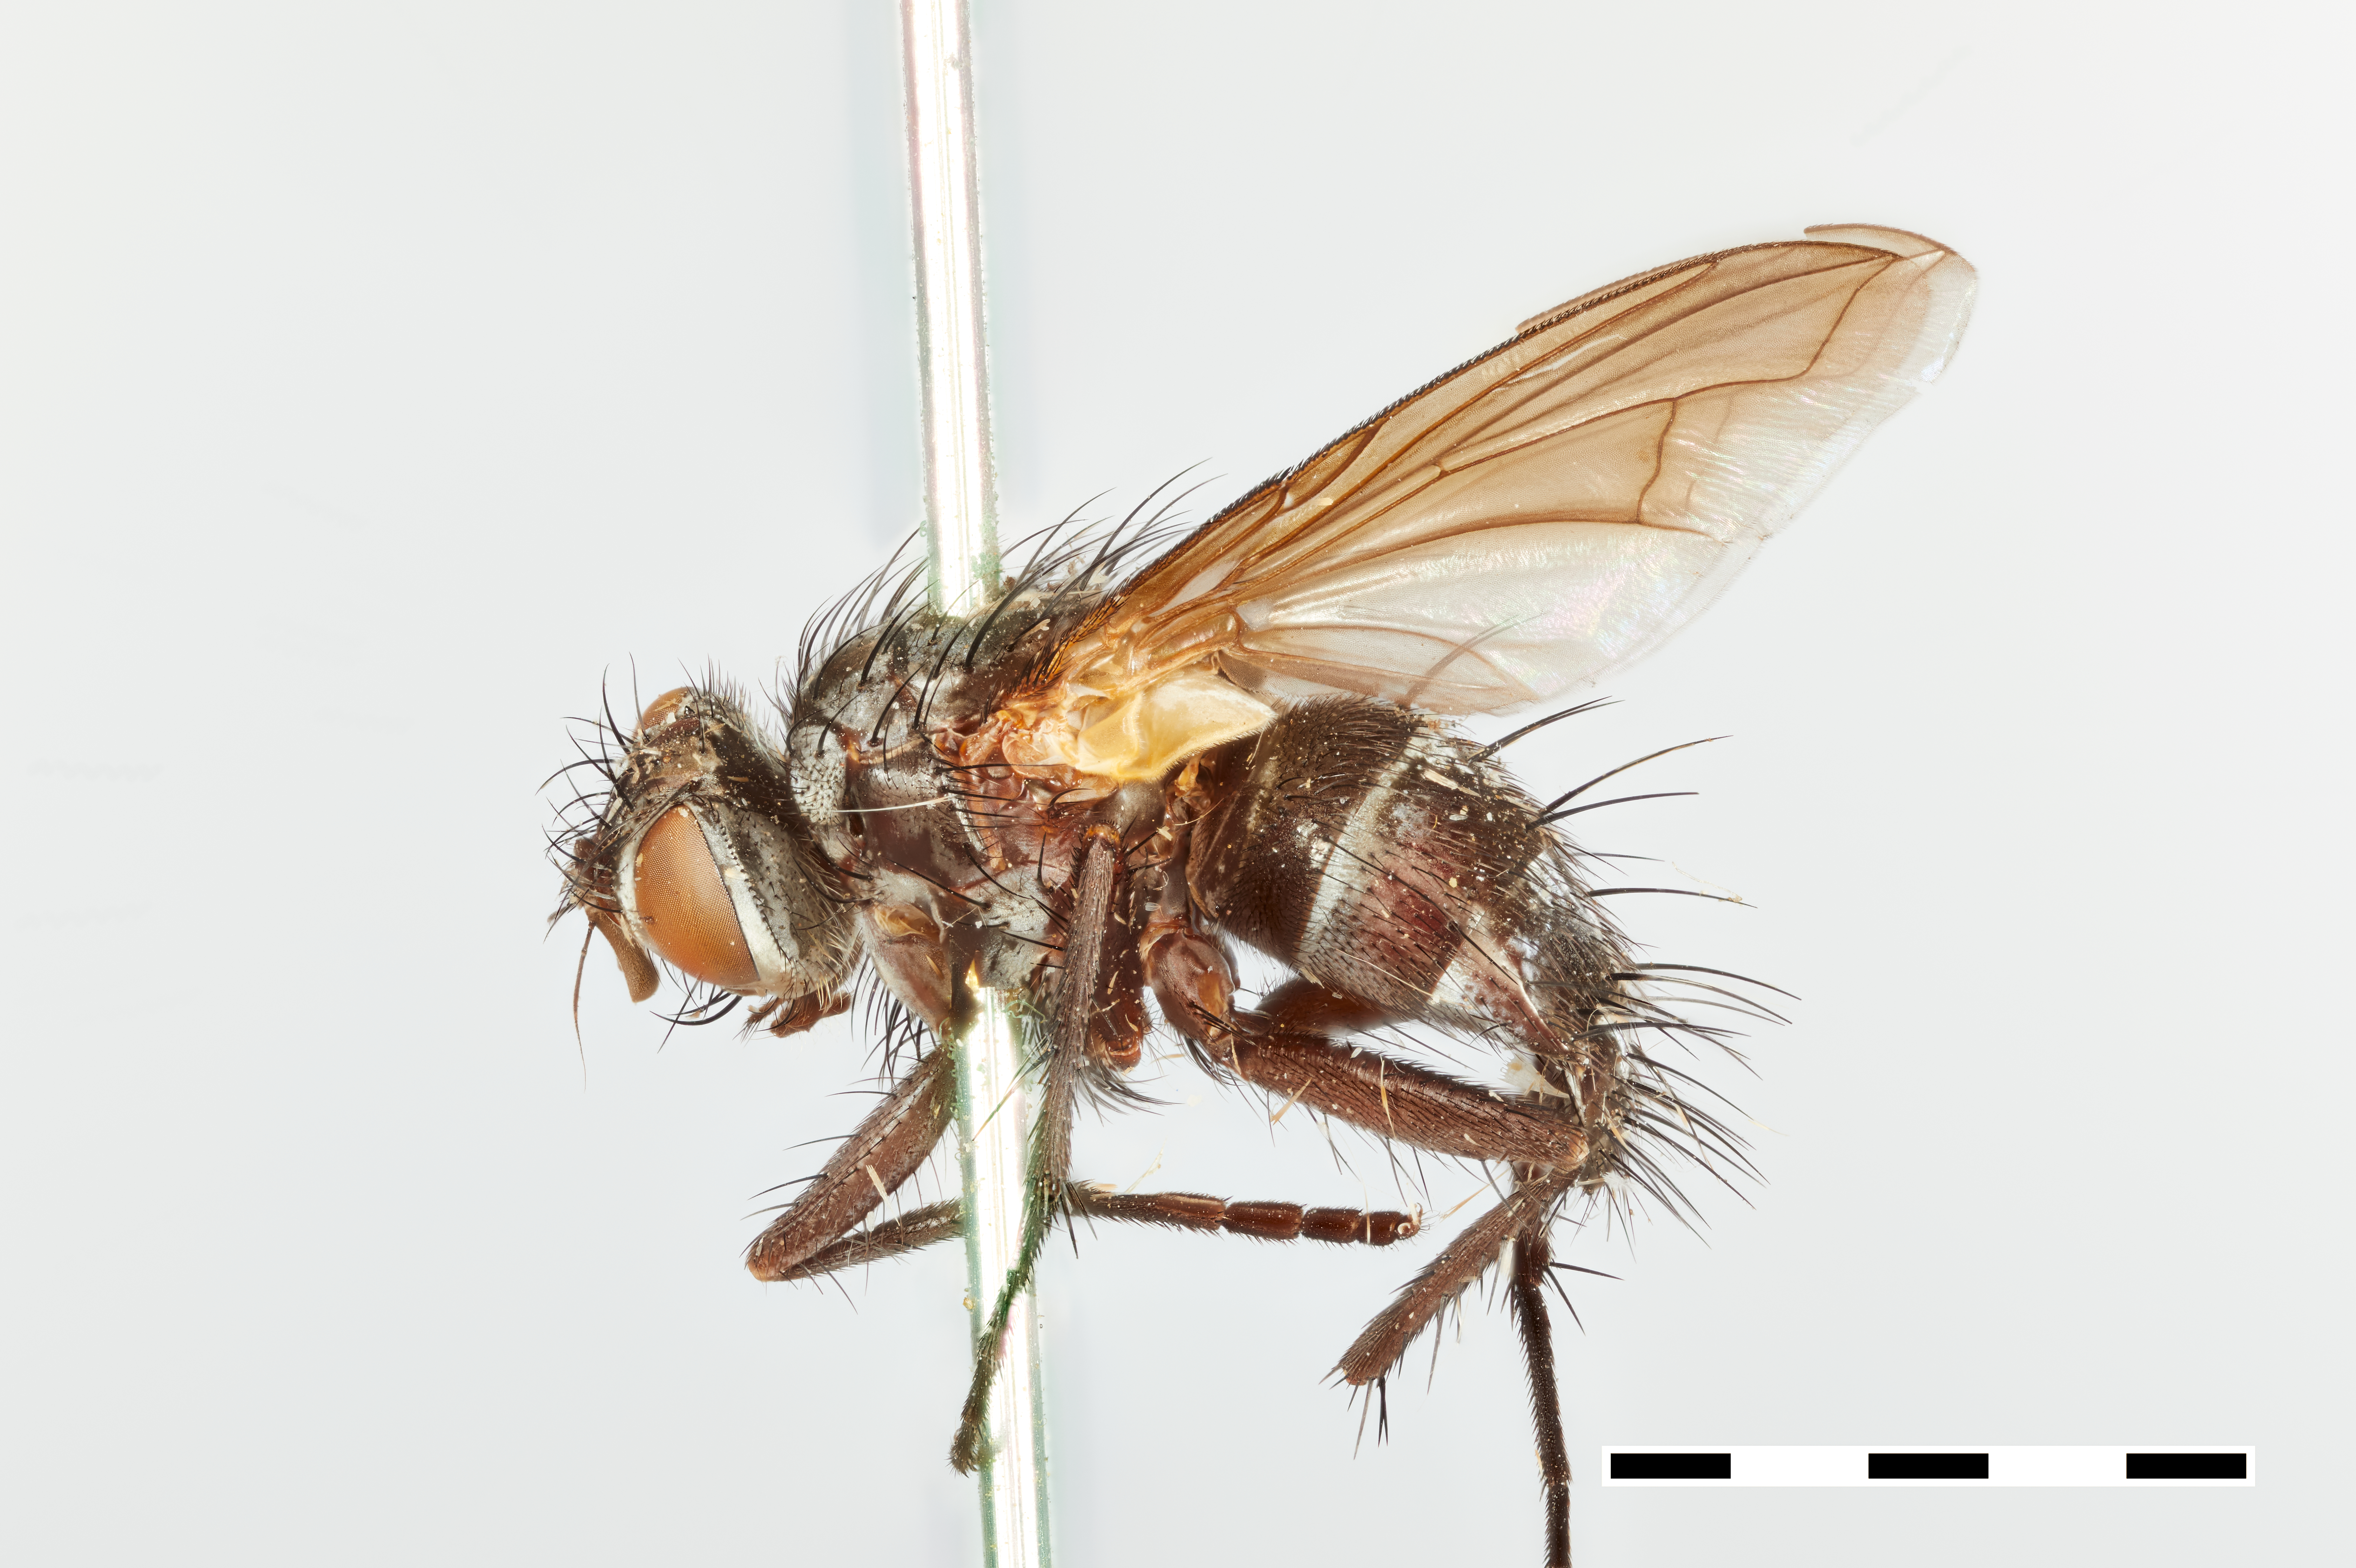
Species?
Degeeria washingtonae
